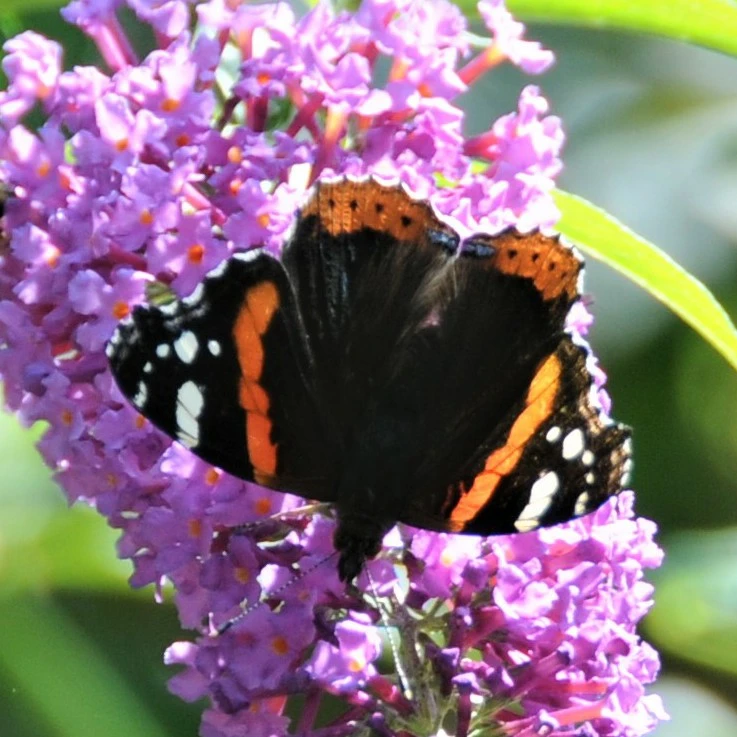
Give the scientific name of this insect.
Vanessa atalanta
